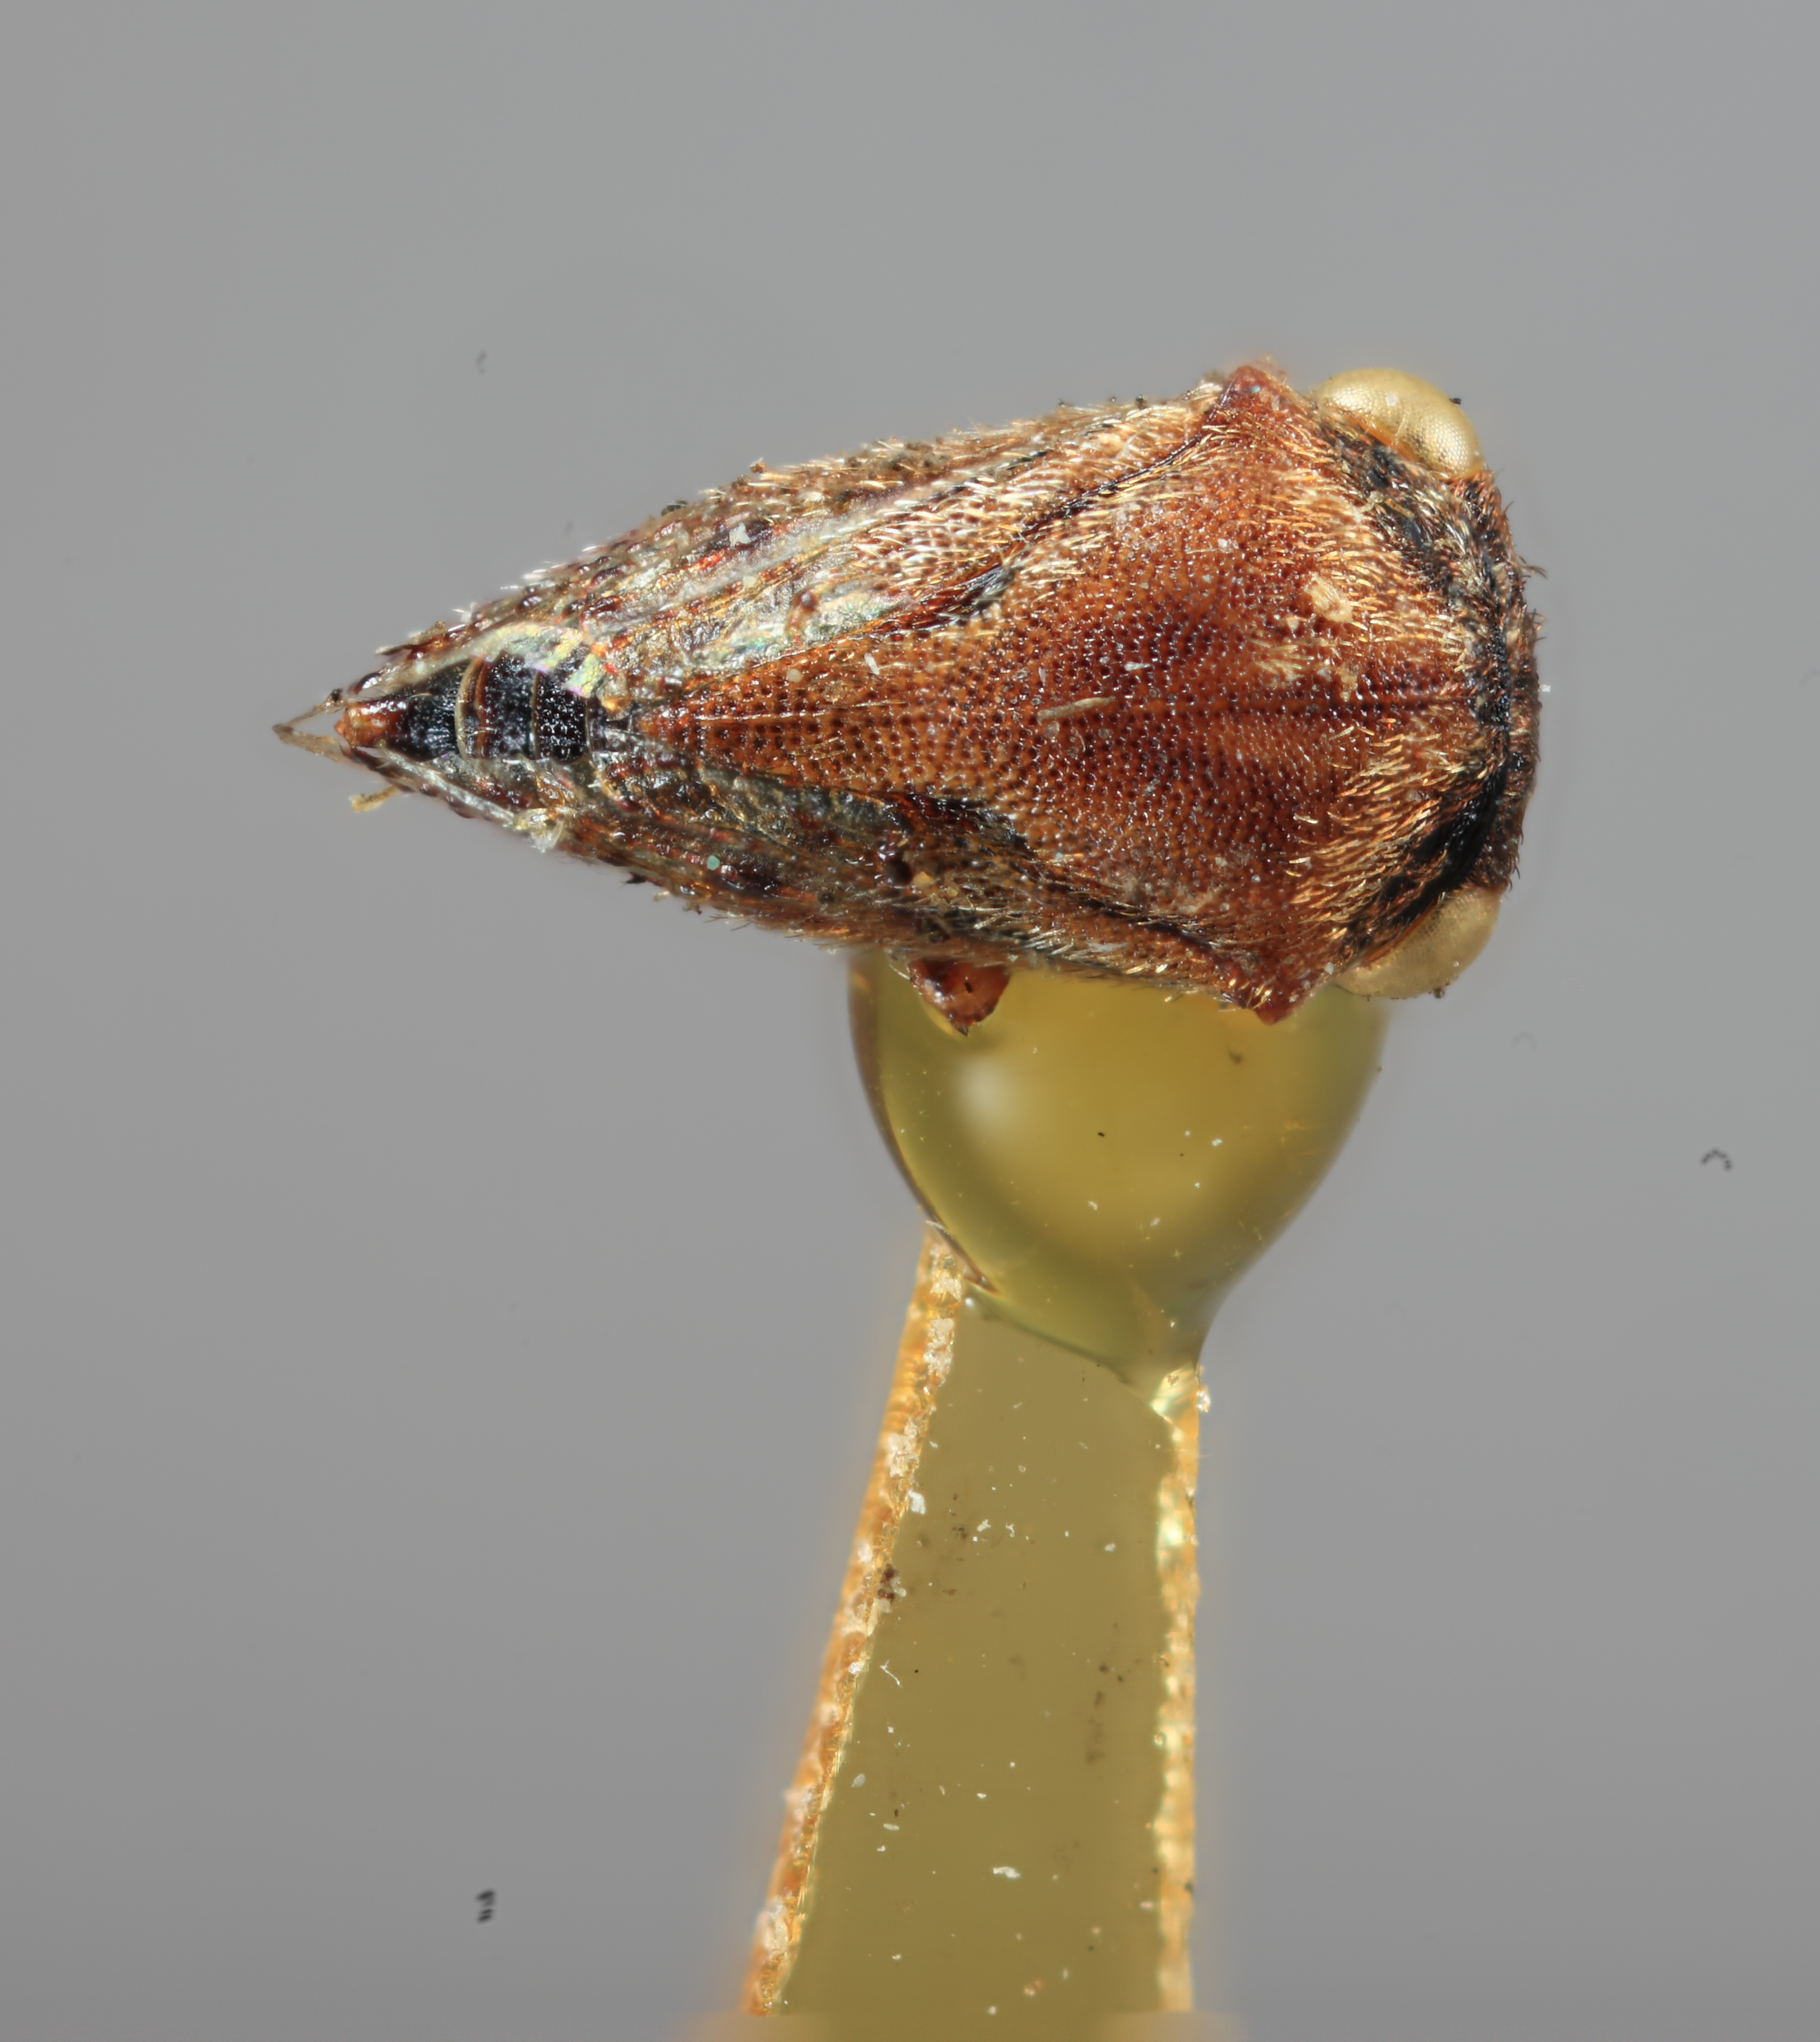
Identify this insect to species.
Brachycentrus hirsutus
